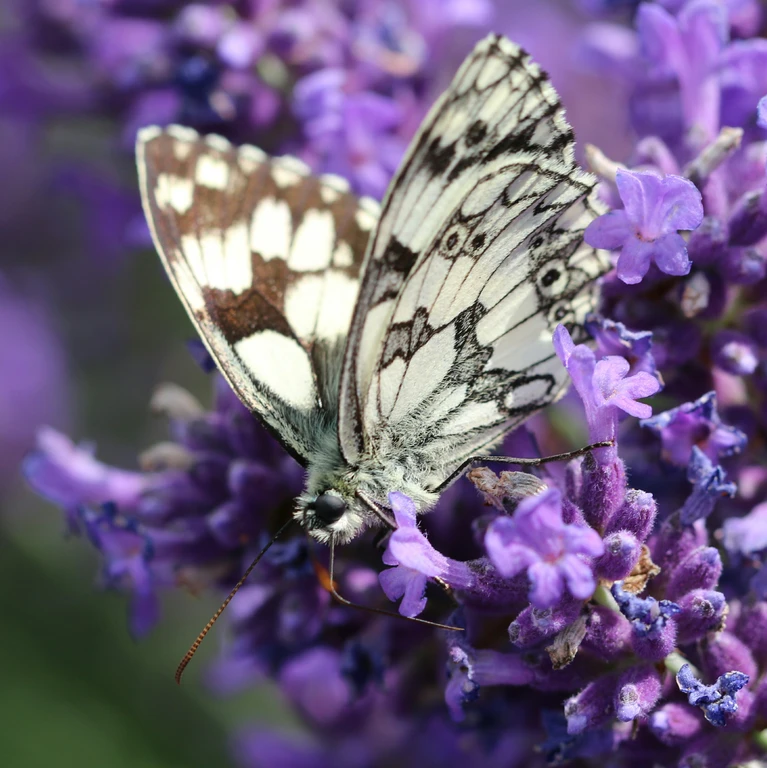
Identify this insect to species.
Melanargia galathea
